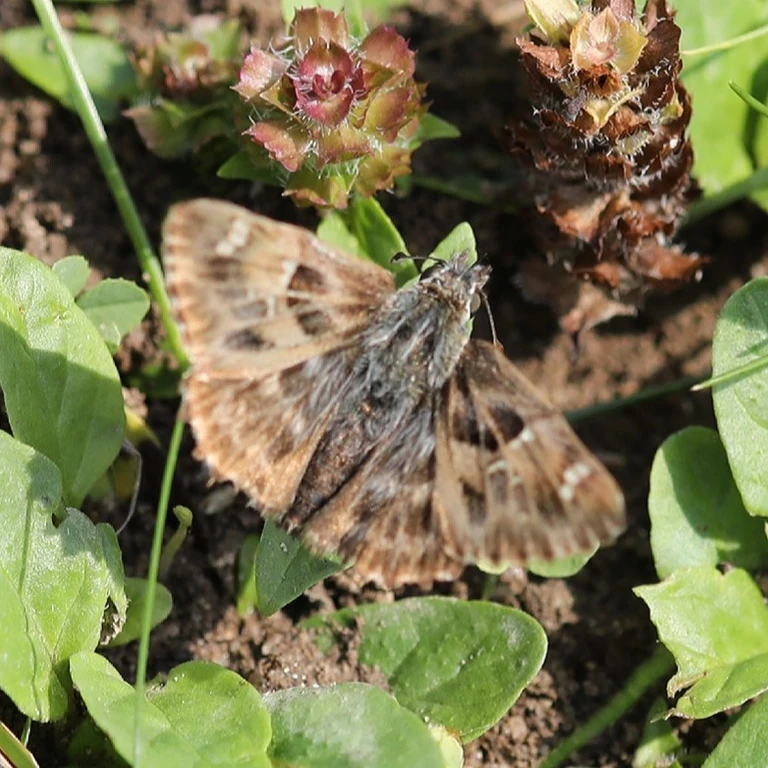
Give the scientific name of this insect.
Carcharodus alceae
